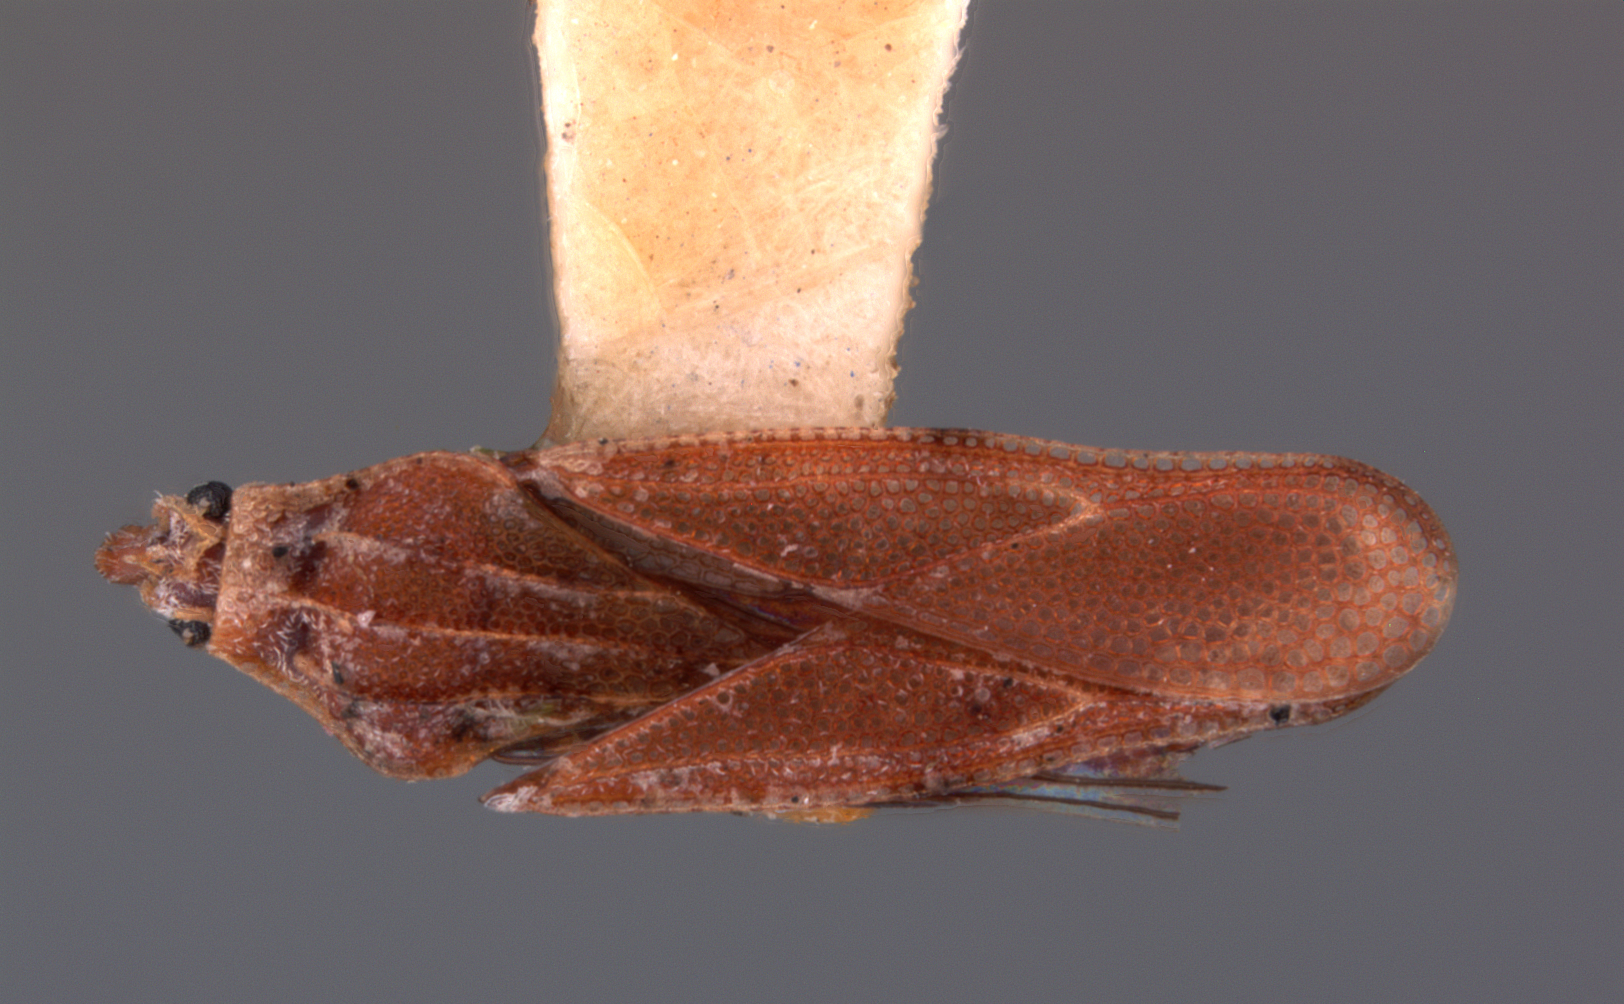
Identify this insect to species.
Perissonemia tasmaniac
